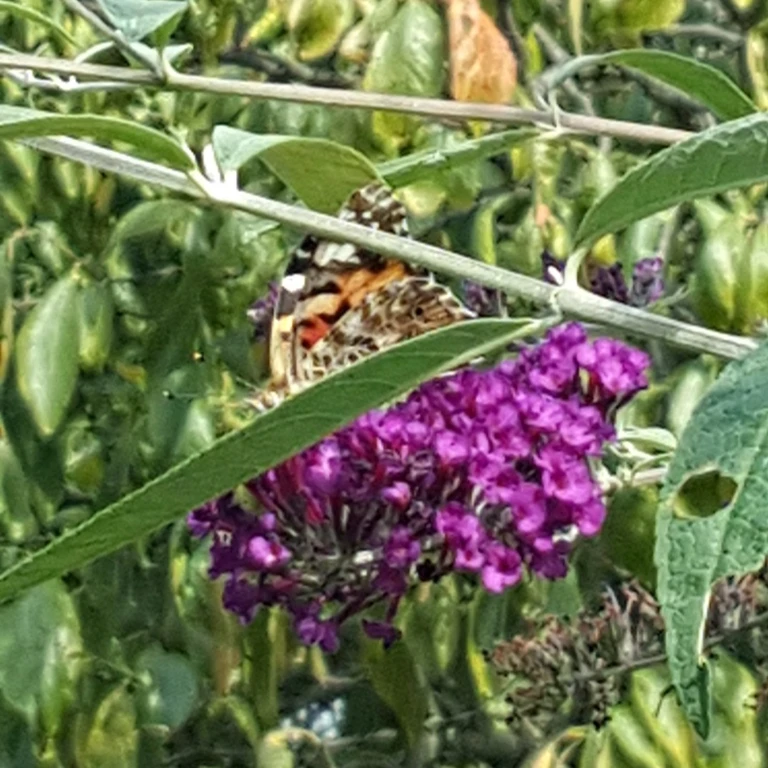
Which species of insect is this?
Vanessa cardui
